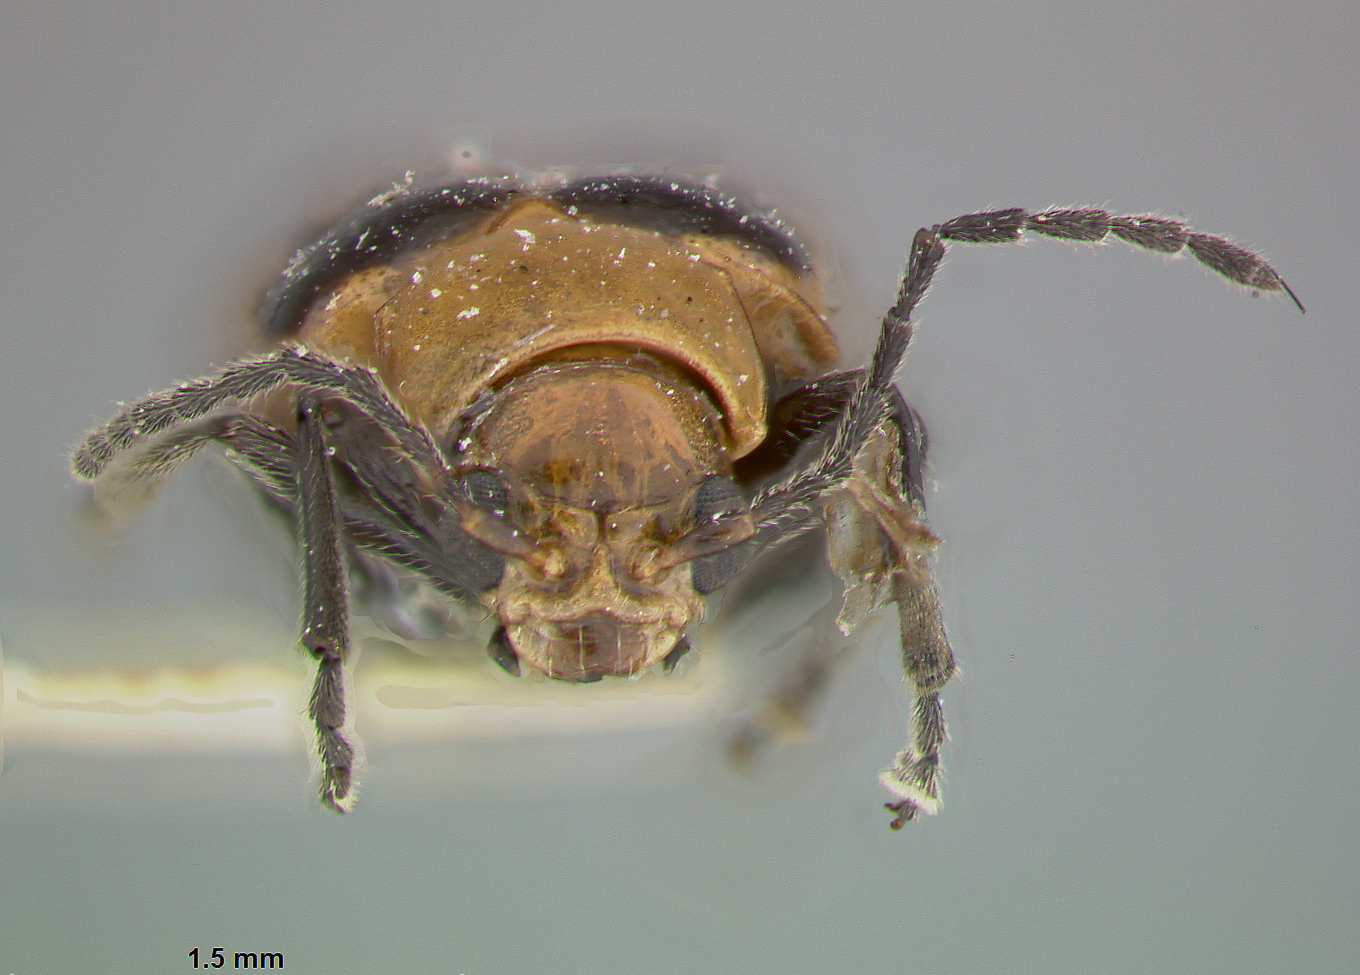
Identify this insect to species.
Cneorane acaciae
